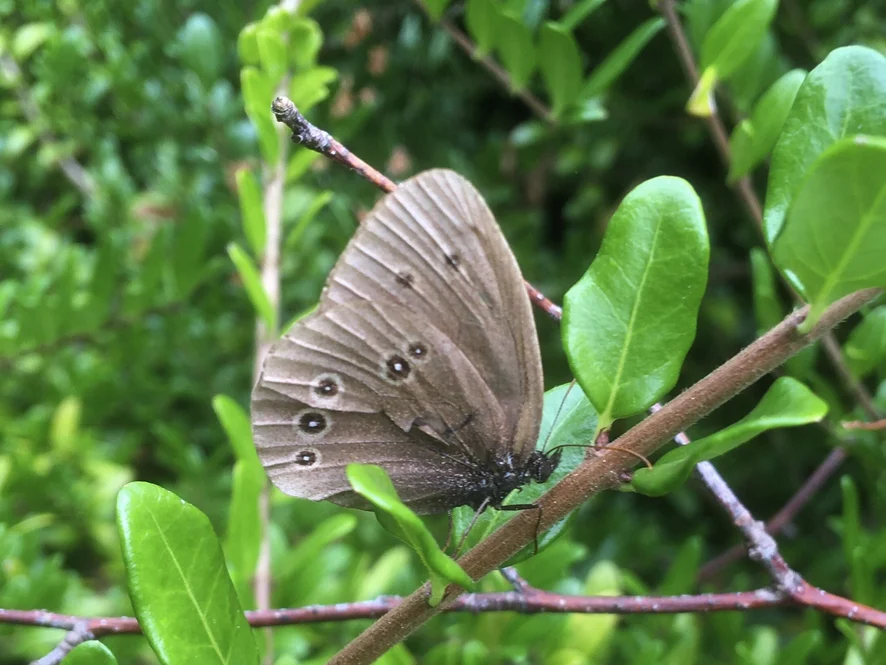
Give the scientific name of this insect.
Aphantopus hyperantus
